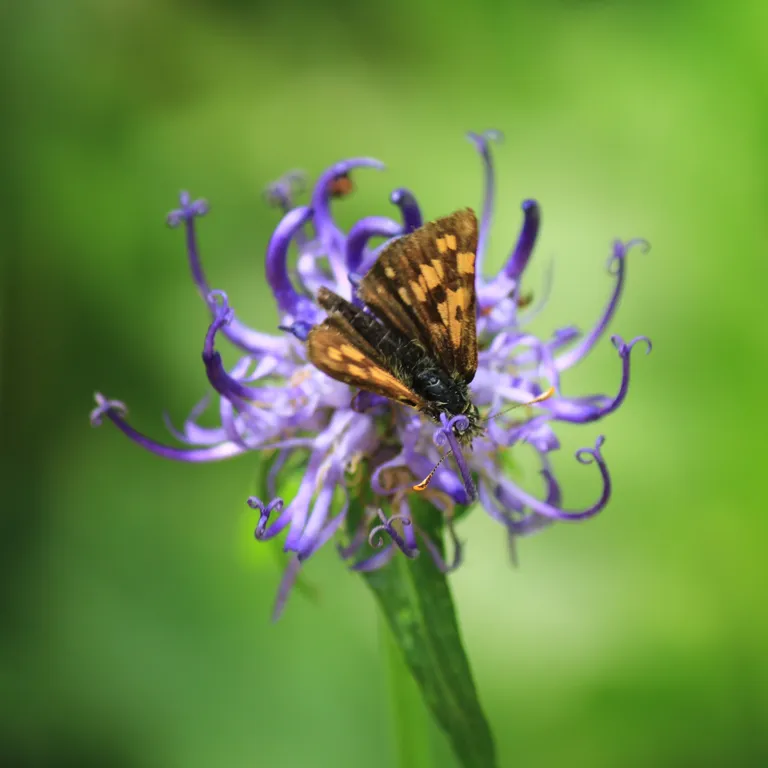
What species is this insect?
Carterocephalus palaemon
